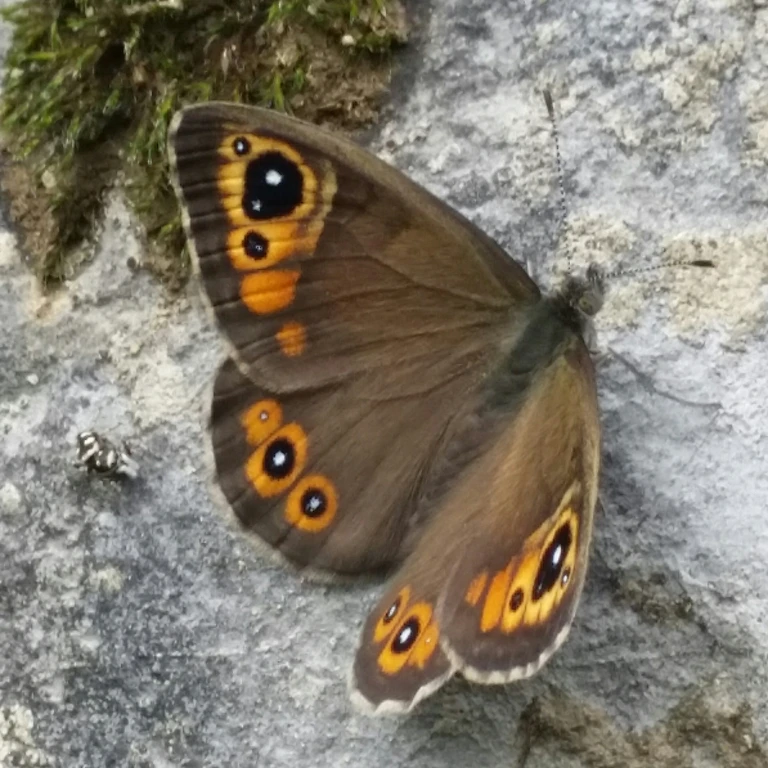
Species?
Lasiommata maera (also Pararge maera)
